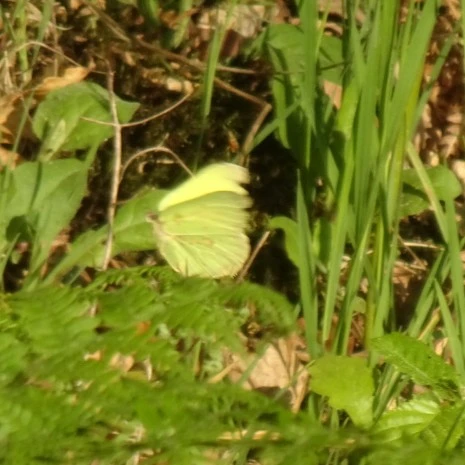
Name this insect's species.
Gonepteryx rhamni
